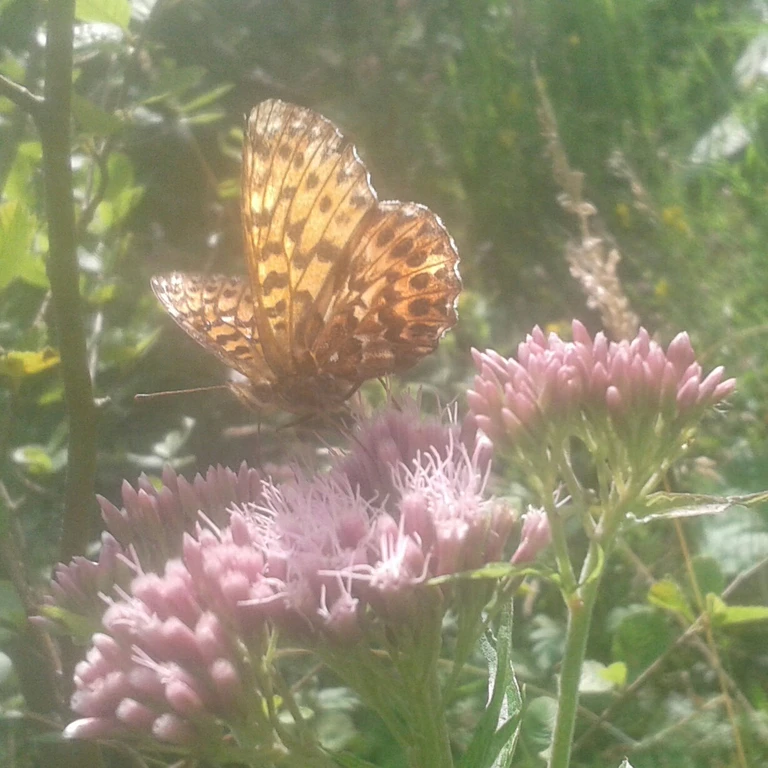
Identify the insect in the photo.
Boloria titania
